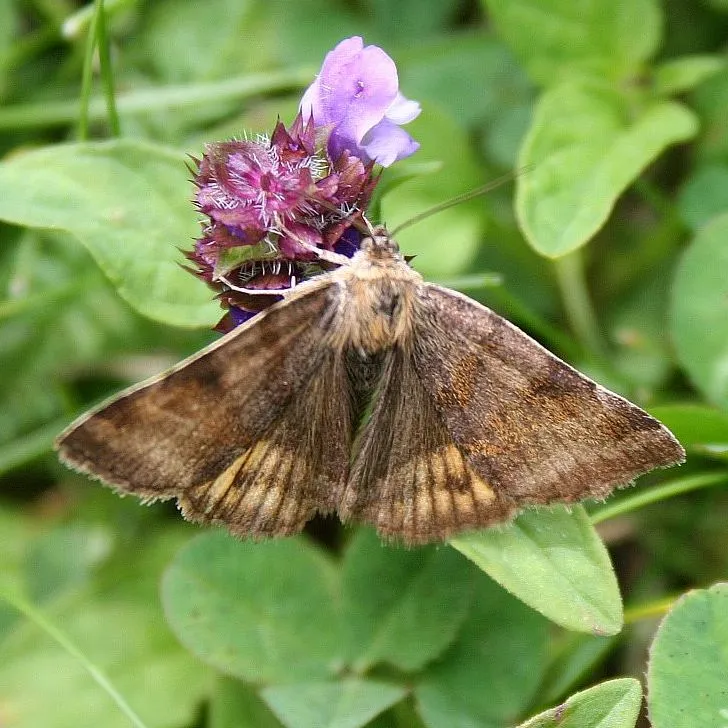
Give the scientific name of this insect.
Euclidia glyphica
